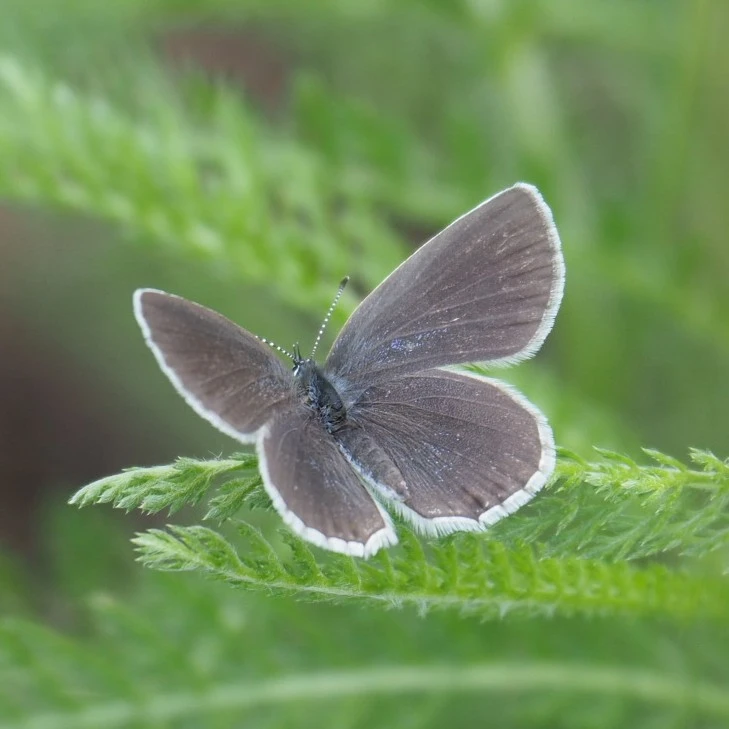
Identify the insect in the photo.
Cupido argiades (also Elkalyce argiades)
